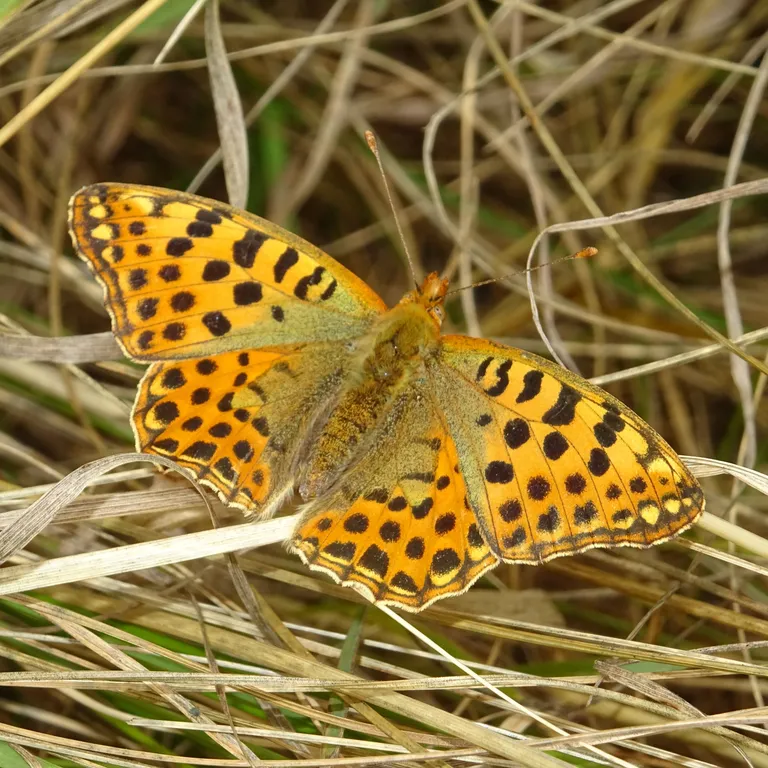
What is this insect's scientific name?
Issoria lathonia
